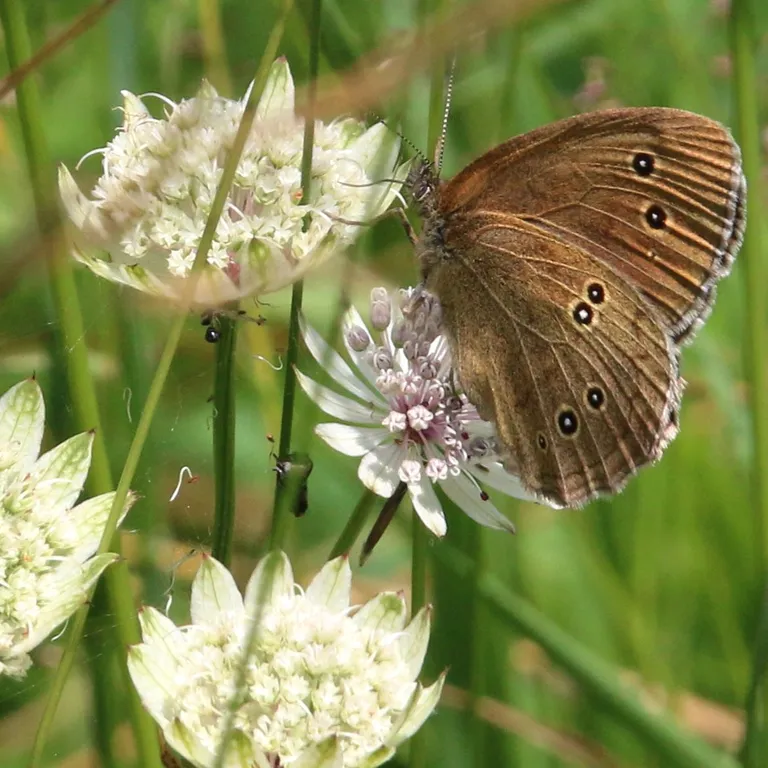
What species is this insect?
Aphantopus hyperantus
